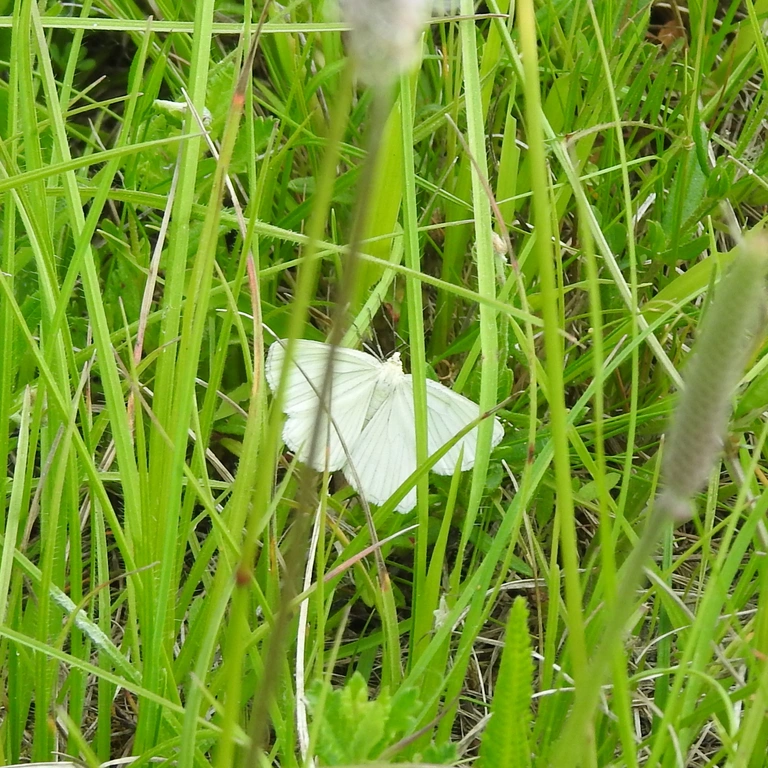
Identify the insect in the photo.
Siona lineata
